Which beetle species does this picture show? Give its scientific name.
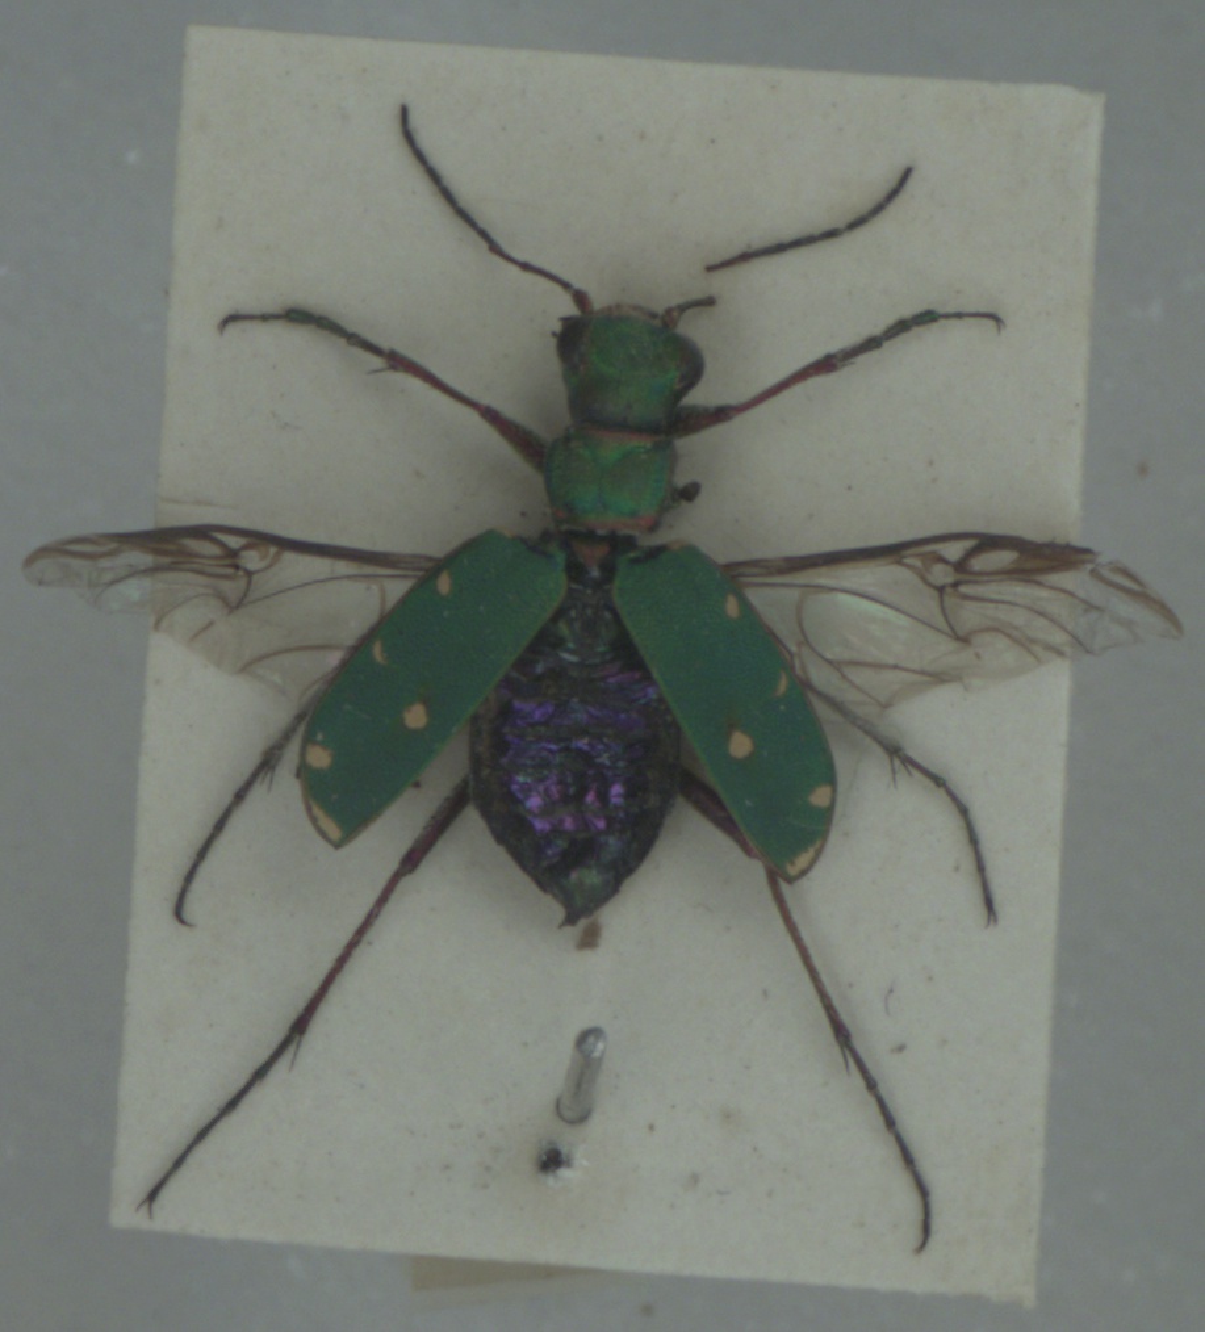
Cicindela campestris
